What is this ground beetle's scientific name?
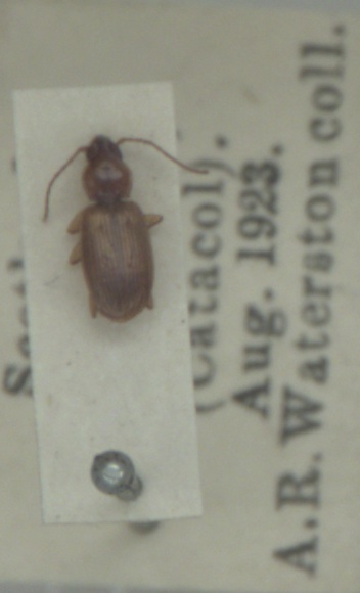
Trechus fulvus
